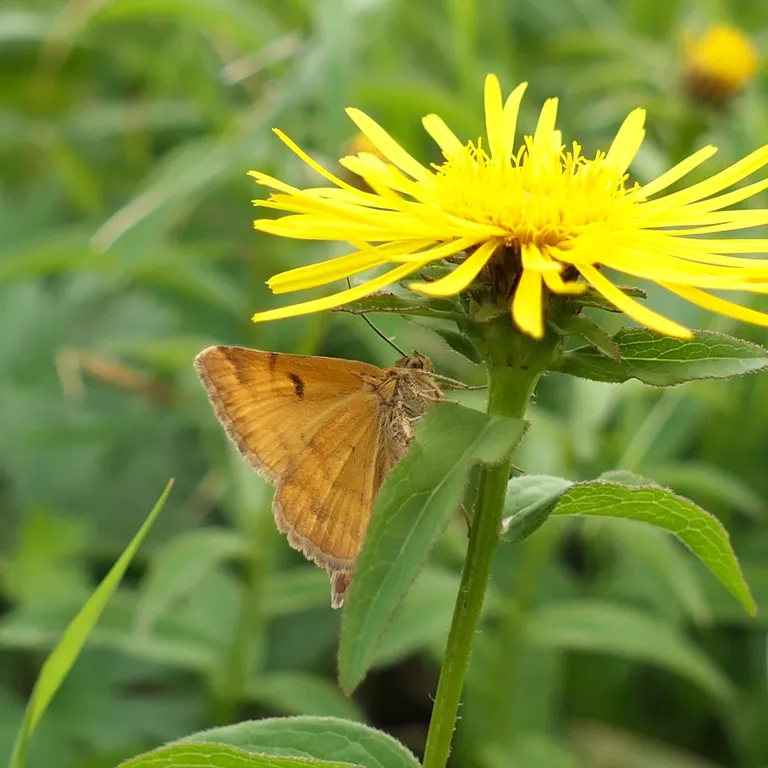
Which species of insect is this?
Euclidia glyphica
